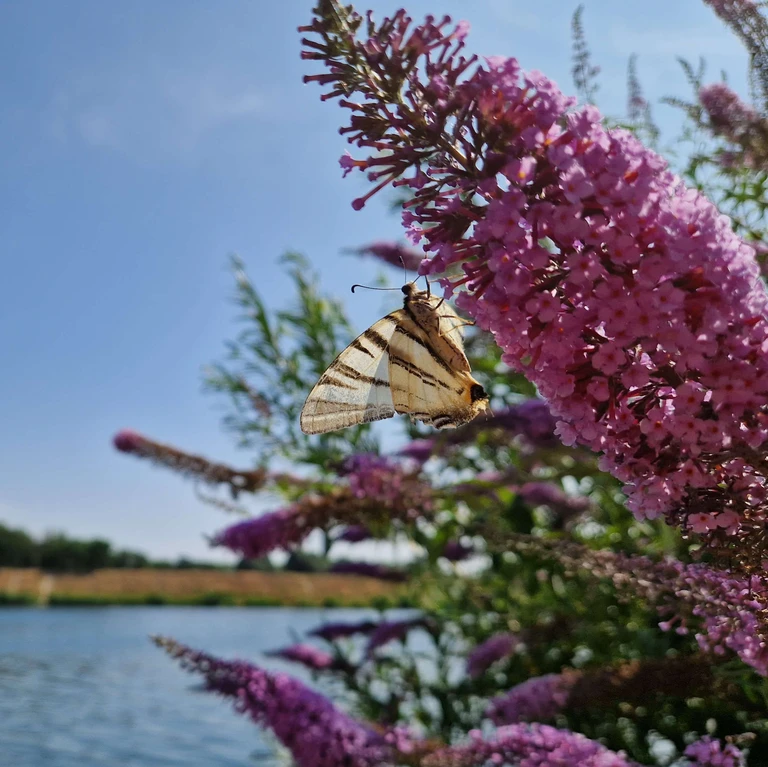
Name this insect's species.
Iphiclides podalirius
